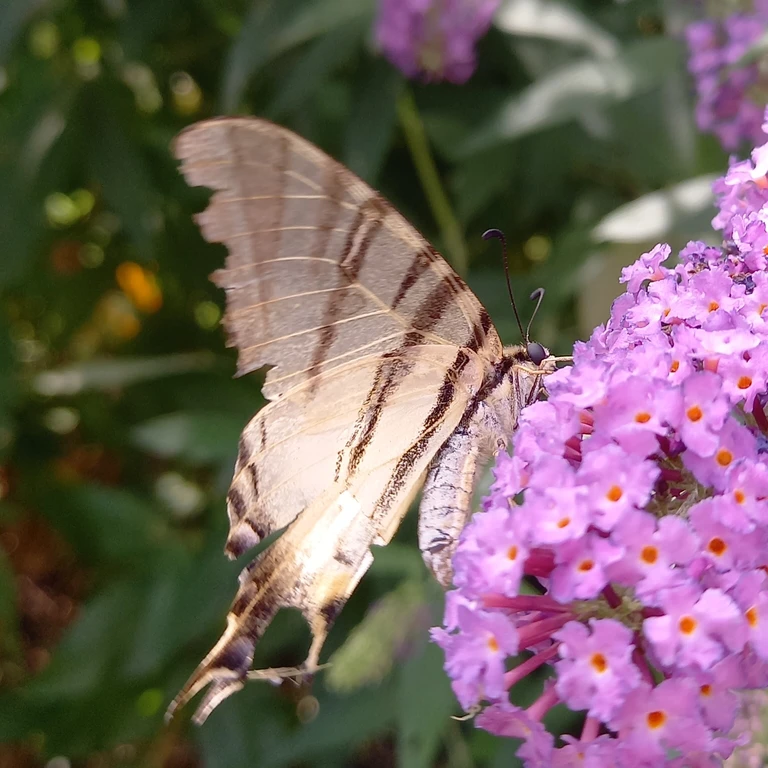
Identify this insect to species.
Iphiclides podalirius
